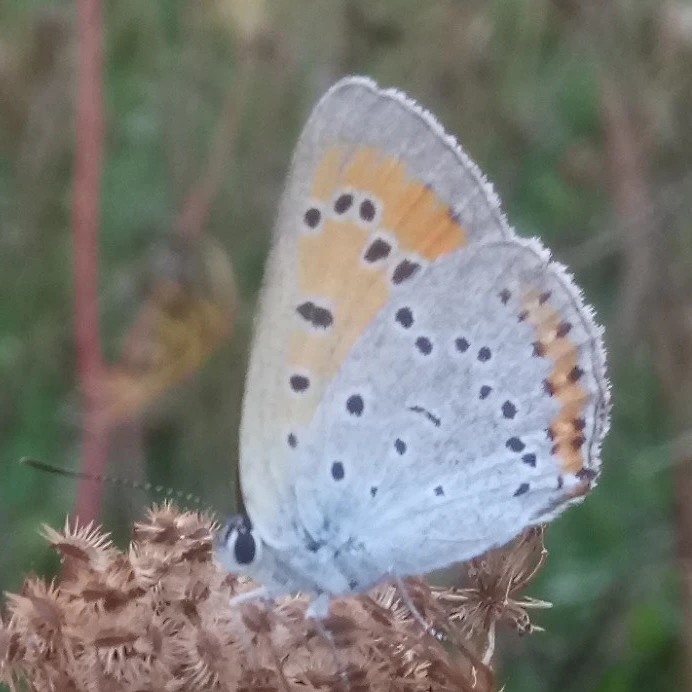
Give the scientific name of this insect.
Lycaena dispar
